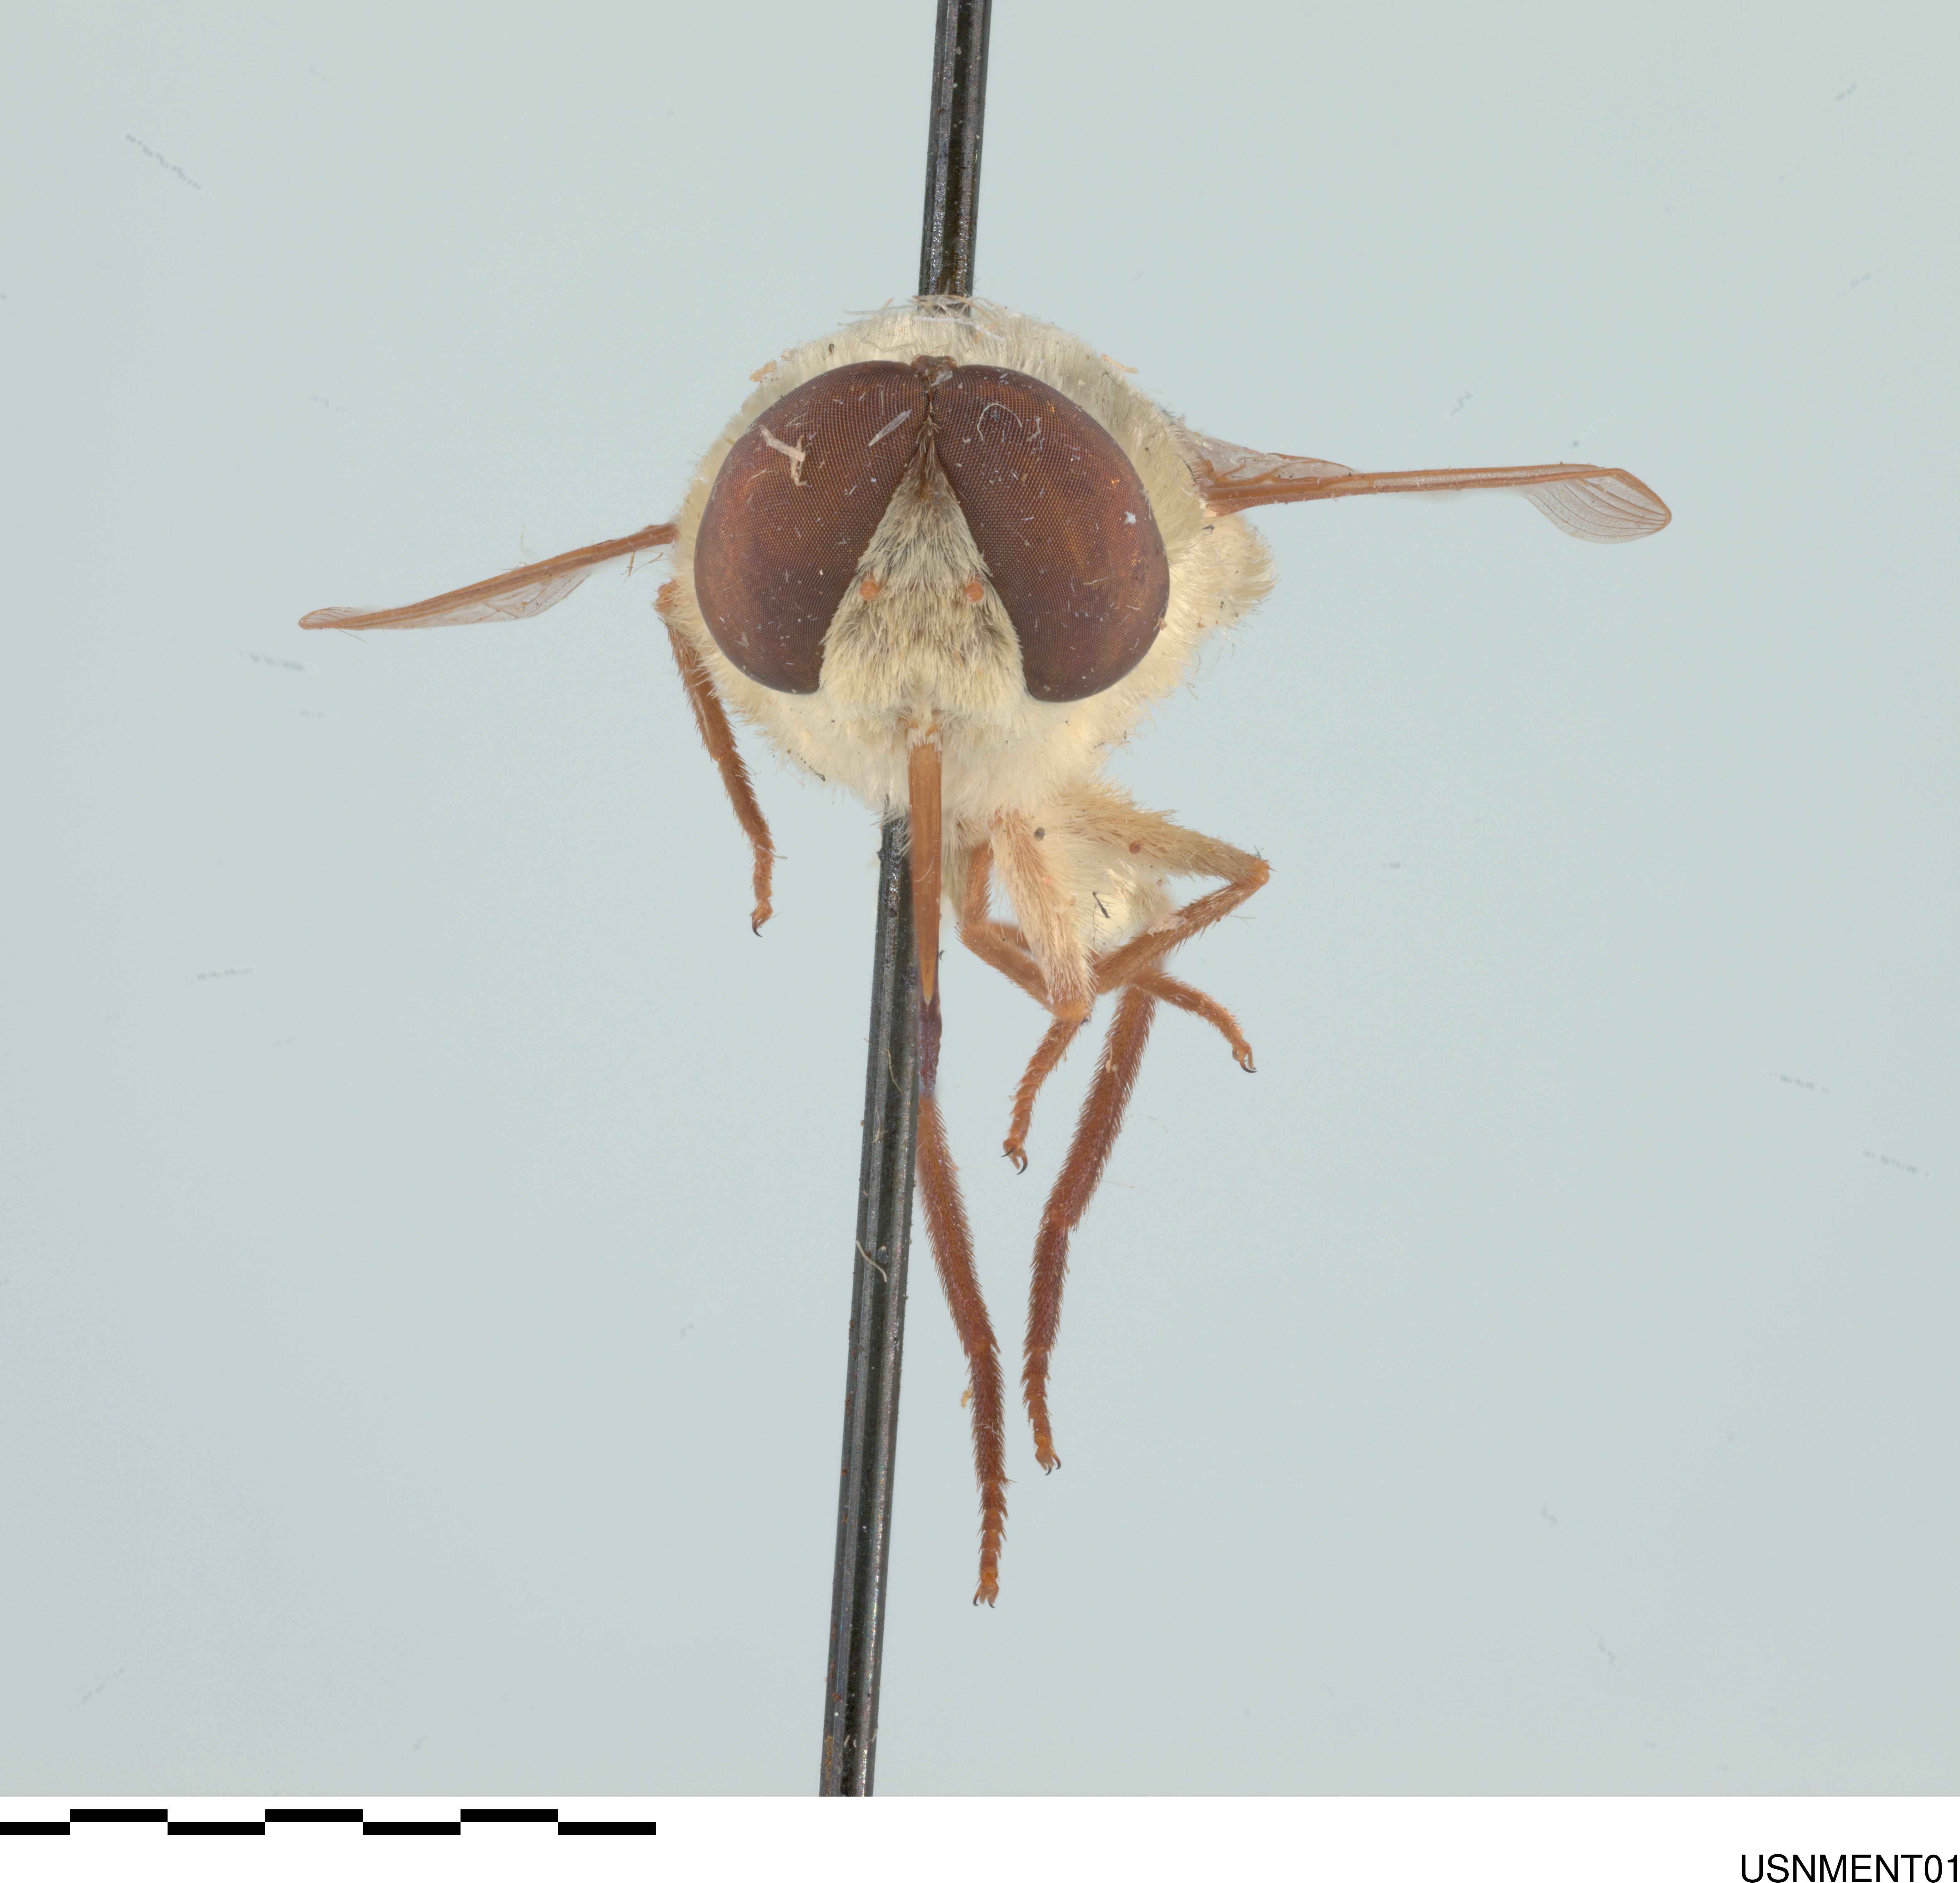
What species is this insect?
Neorhynchocephalus volaticus
